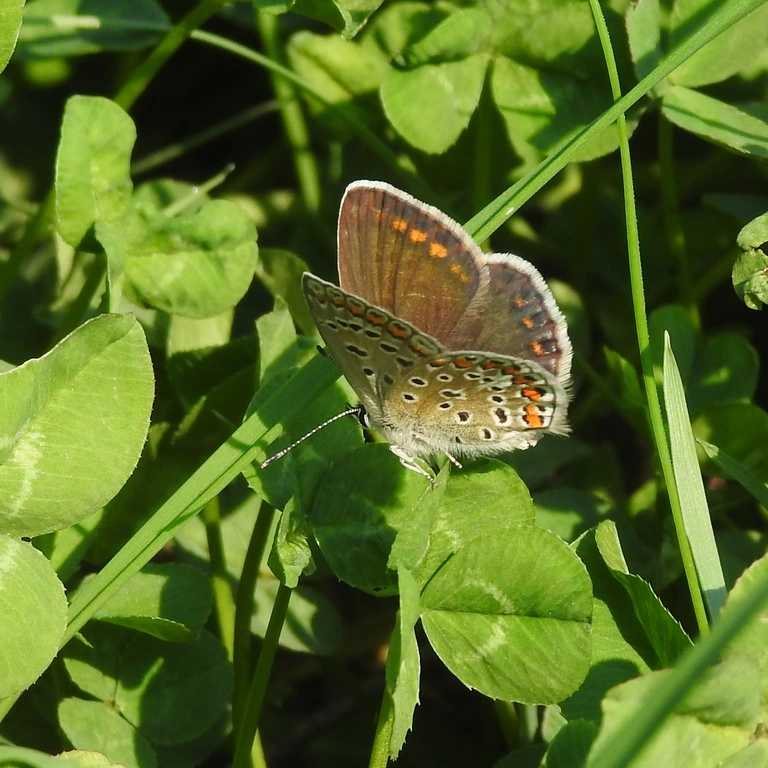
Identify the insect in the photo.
Polyommatus icarus
